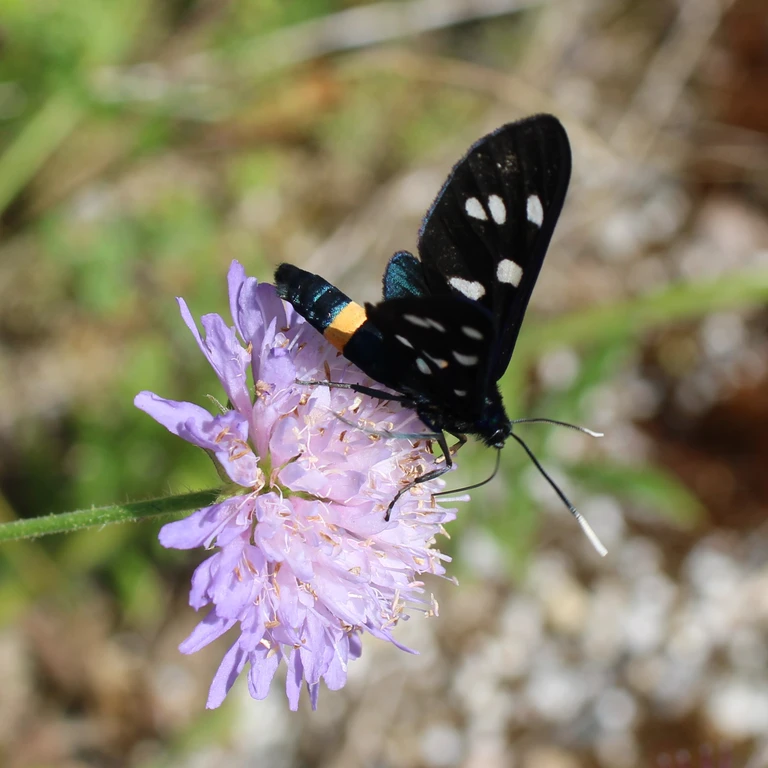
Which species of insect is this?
Amata phegea
